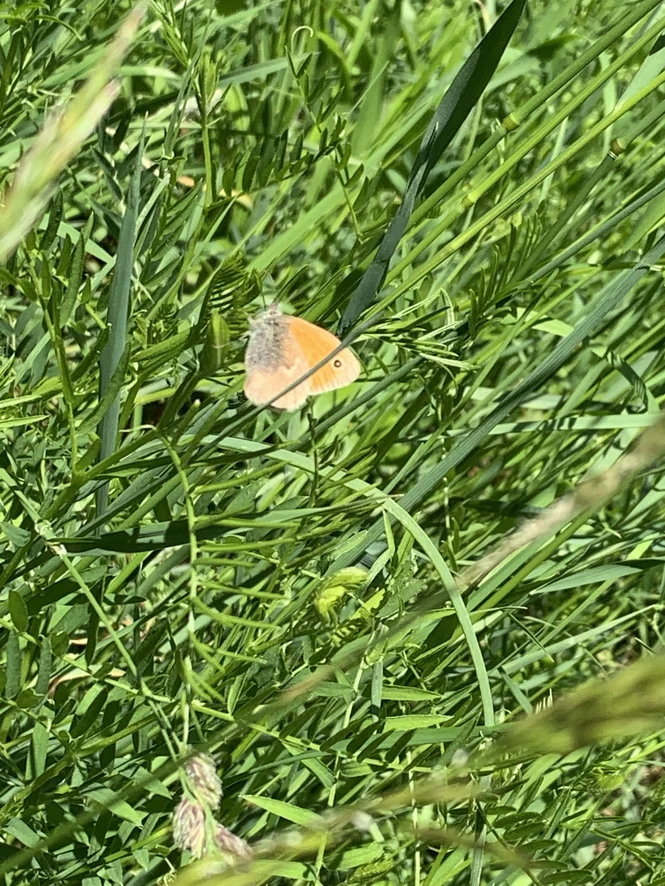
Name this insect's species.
Coenonympha pamphilus
